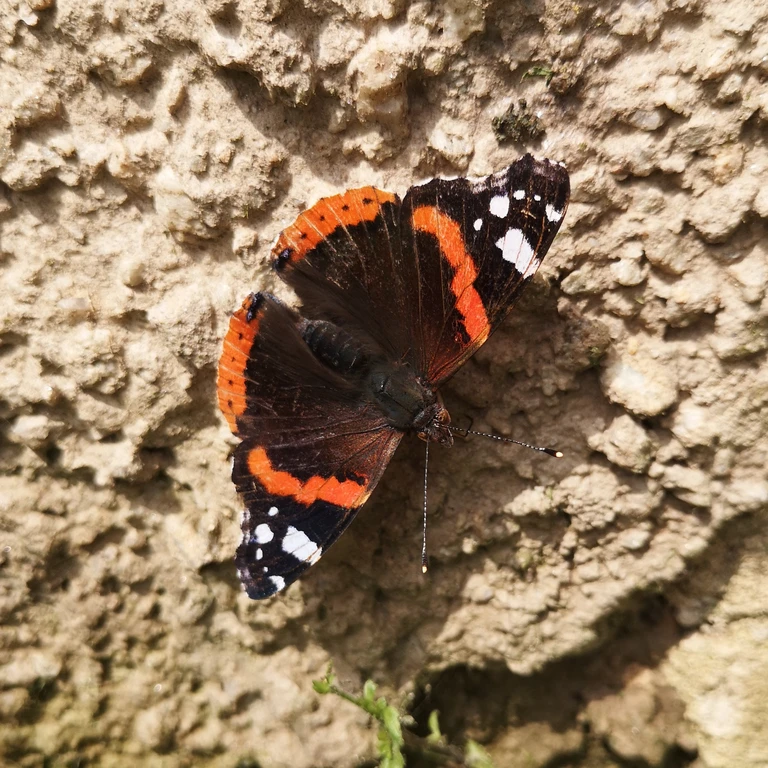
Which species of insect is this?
Vanessa atalanta
